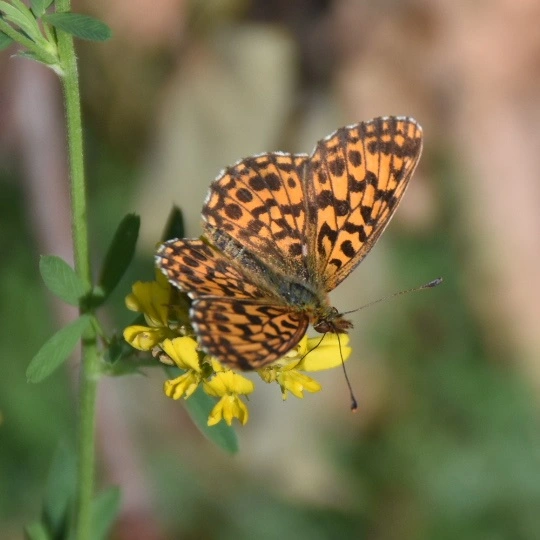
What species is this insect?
Boloria dia
